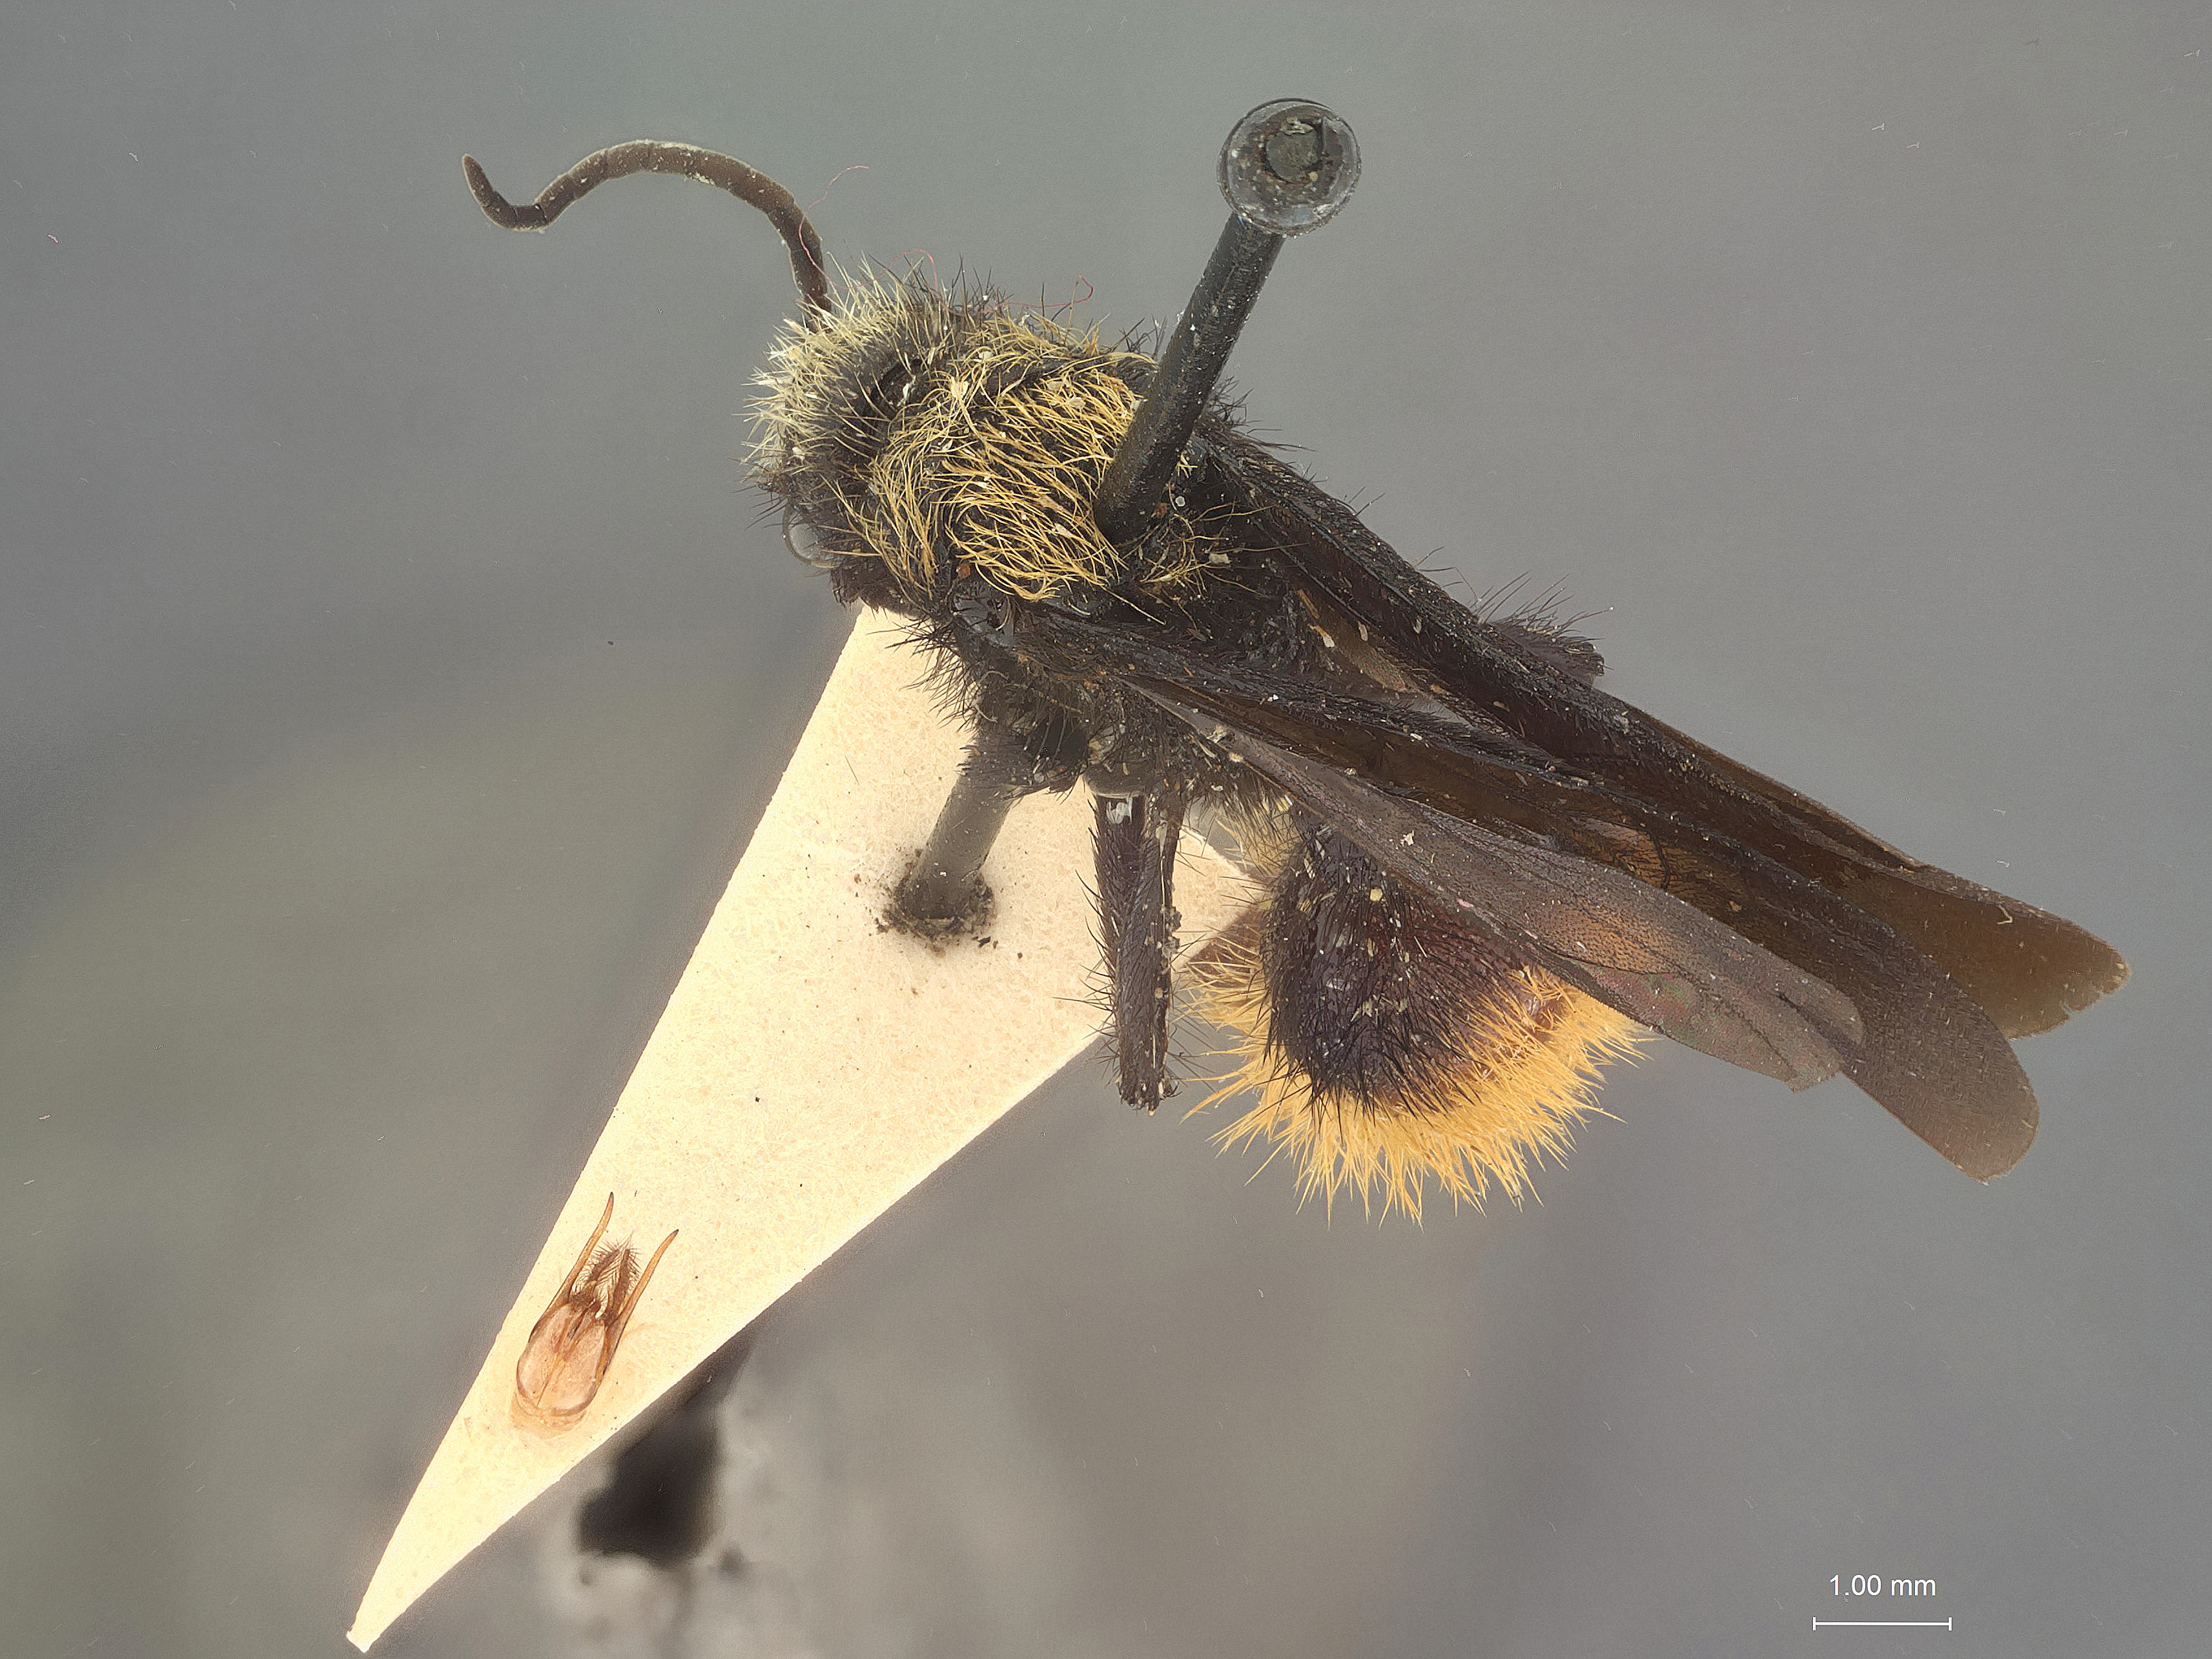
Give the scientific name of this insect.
Dasymutilla ocydrome
